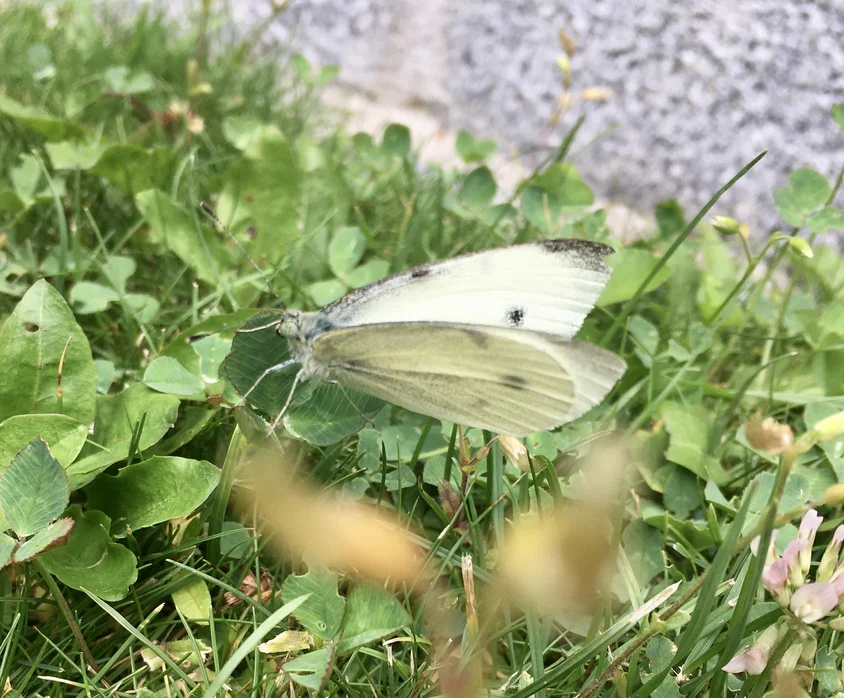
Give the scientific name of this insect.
Pieris rapae
